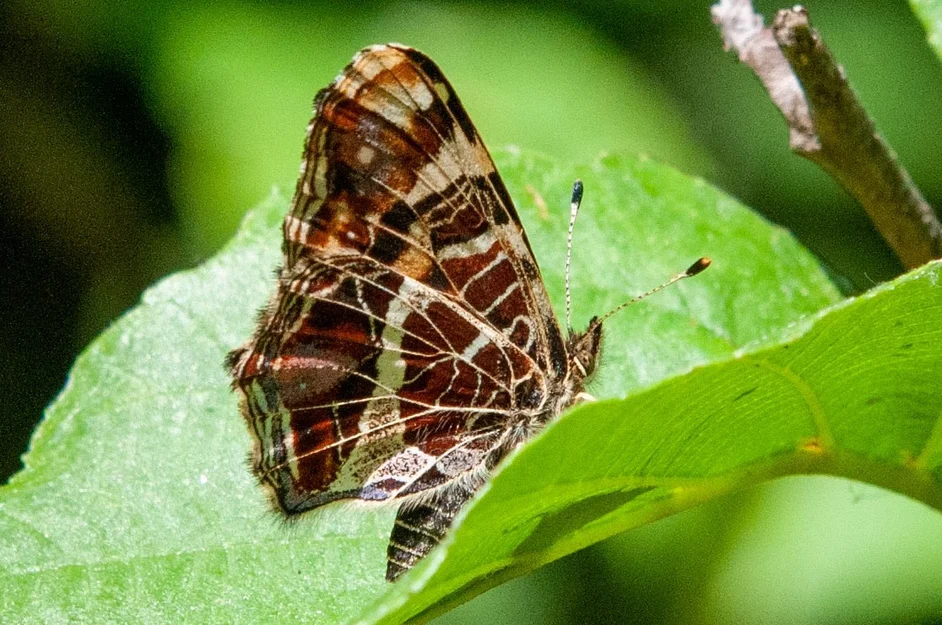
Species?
Araschnia levana
